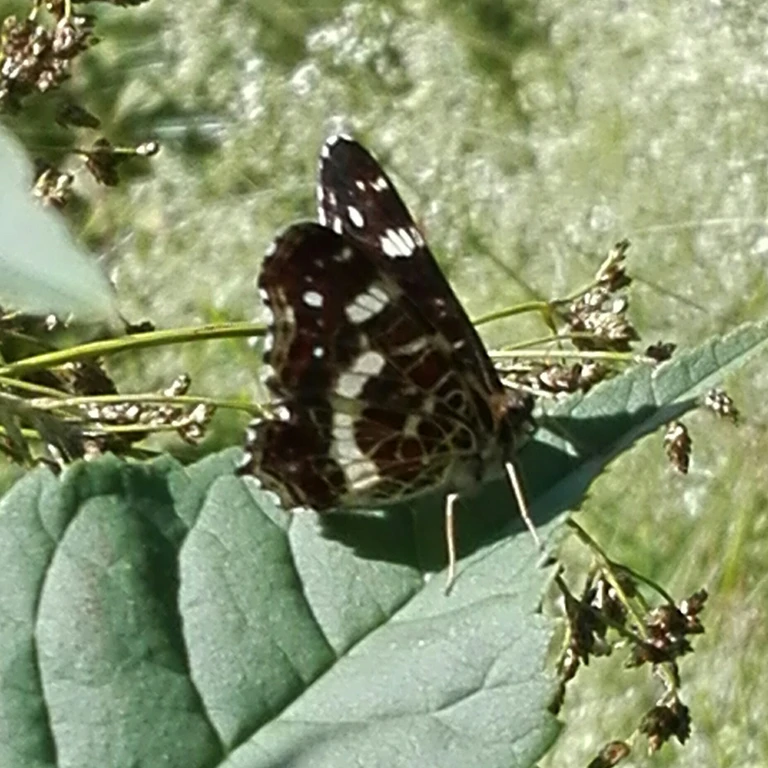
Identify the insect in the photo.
Araschnia levana
